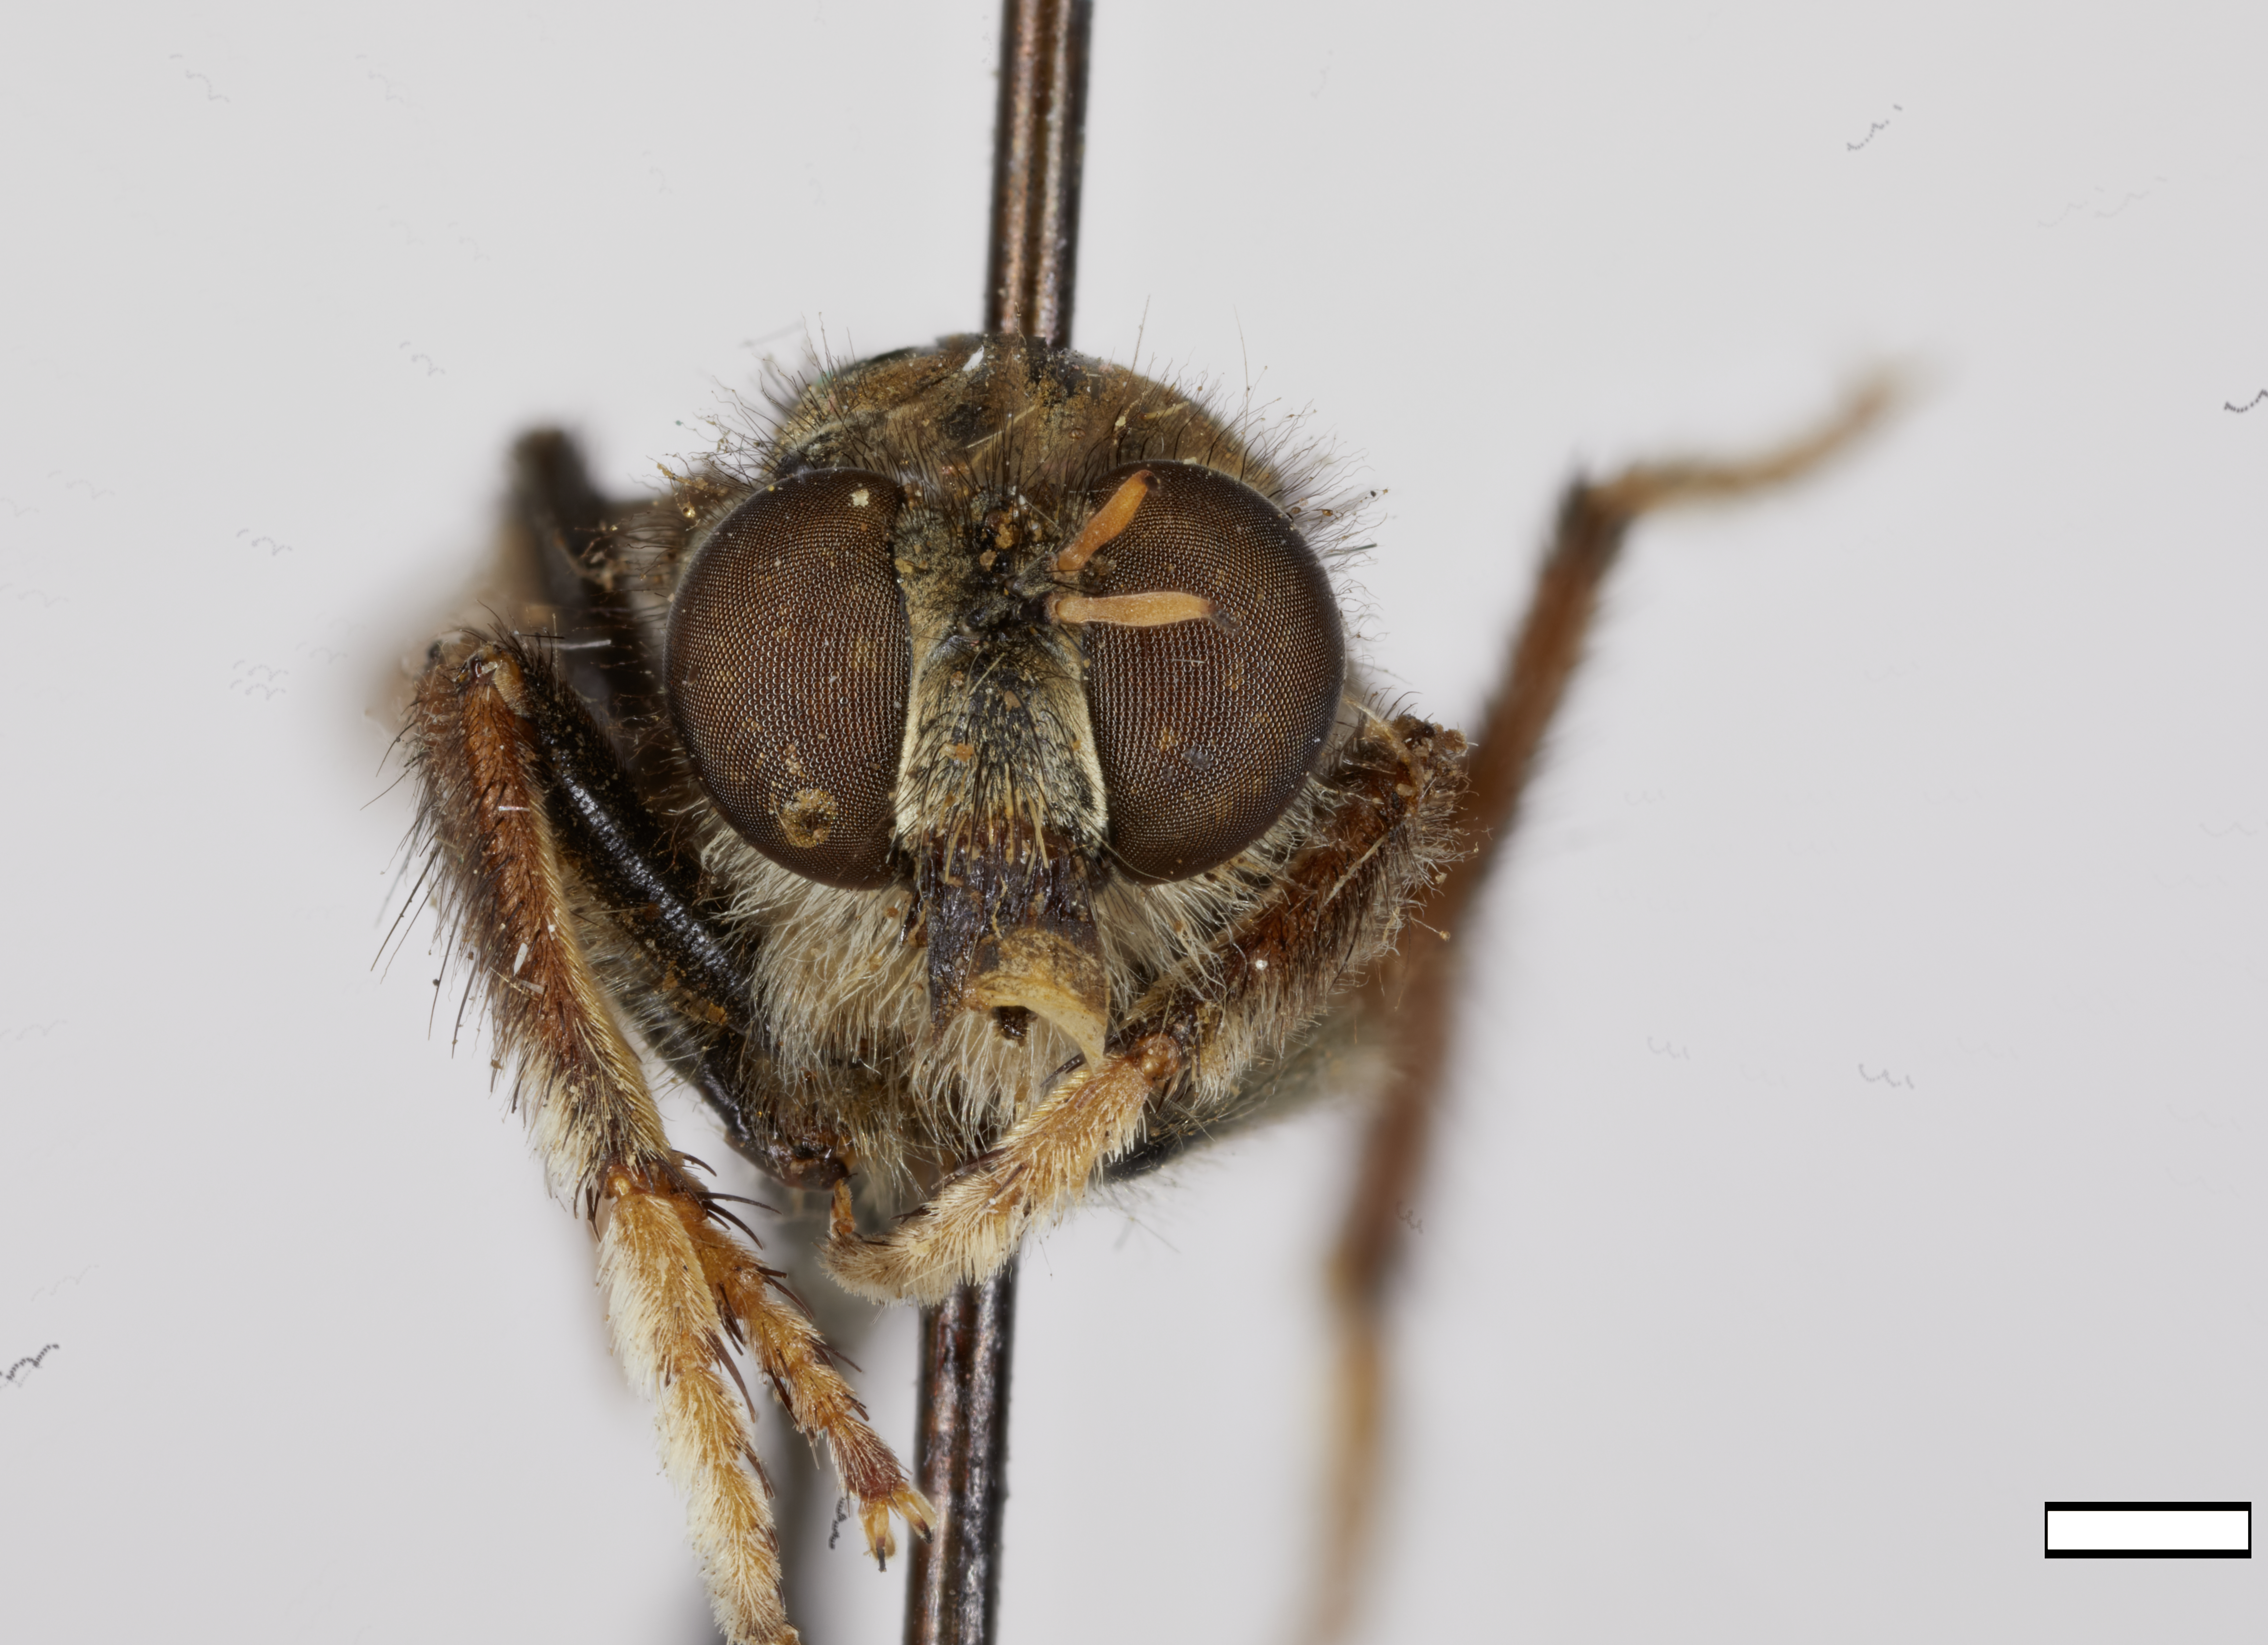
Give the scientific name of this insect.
Cyrtopogon glarealis
